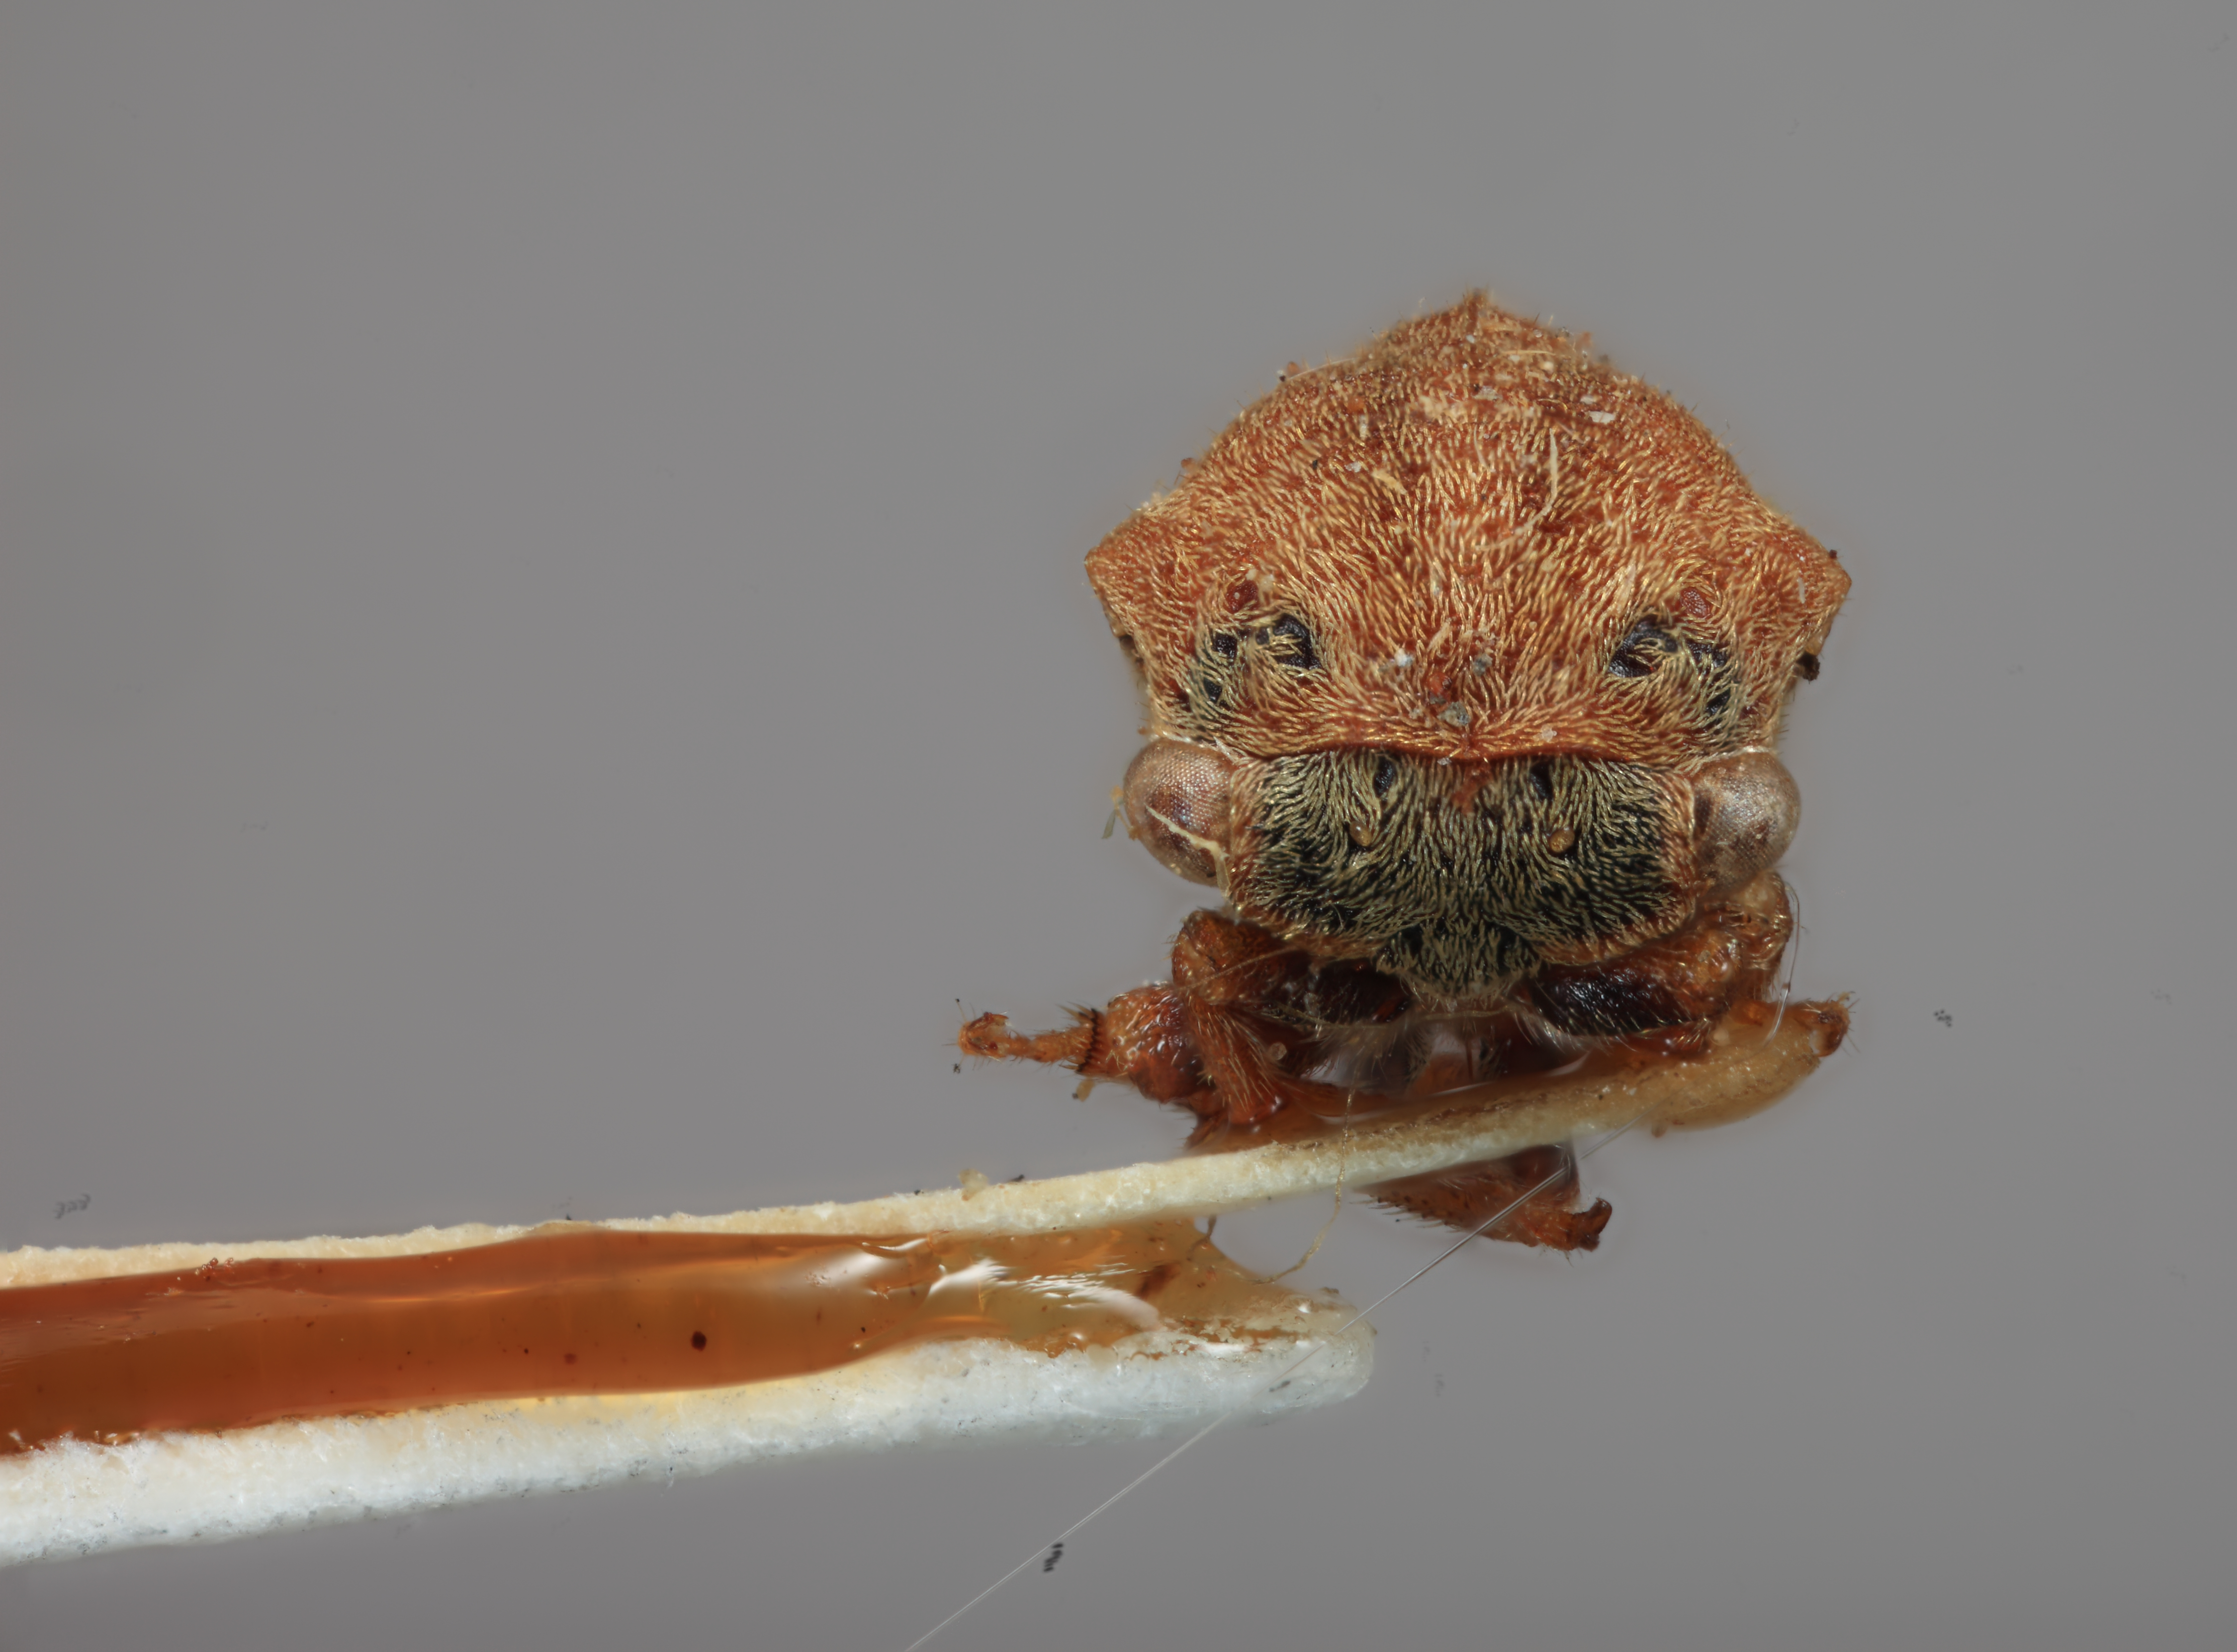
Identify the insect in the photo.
Gargara granulata
